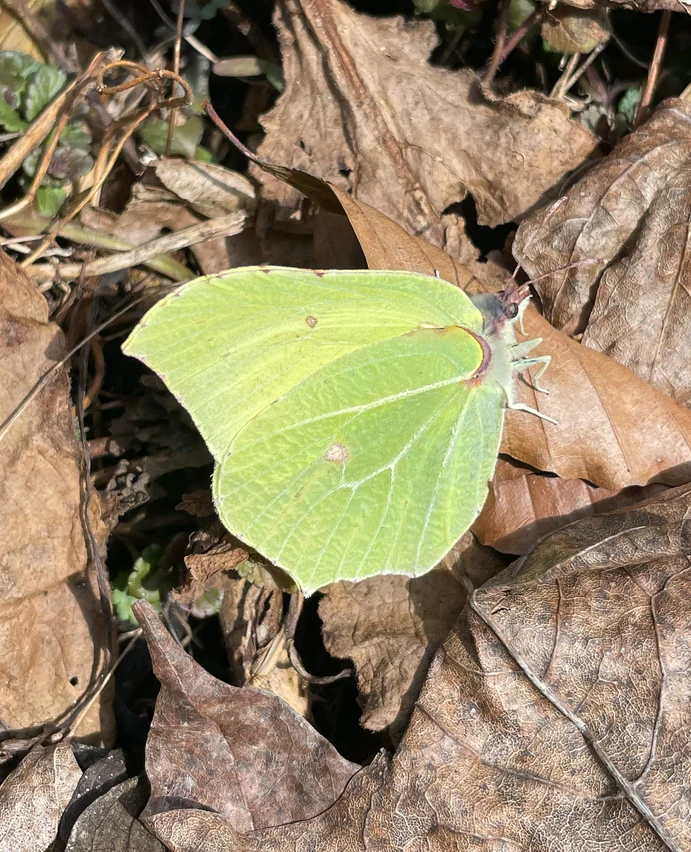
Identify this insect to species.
Gonepteryx rhamni
